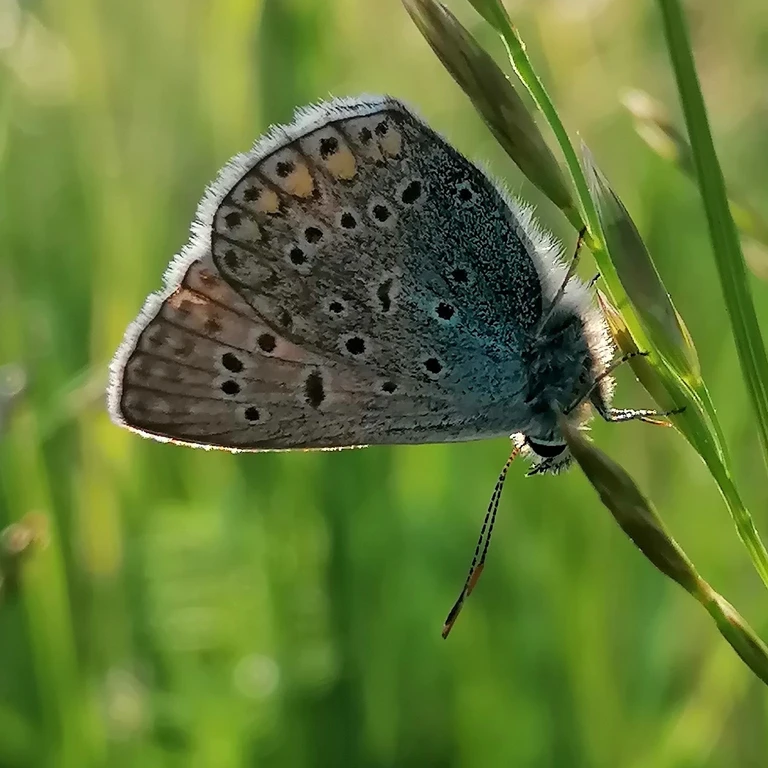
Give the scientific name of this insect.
Polyommatus icarus
